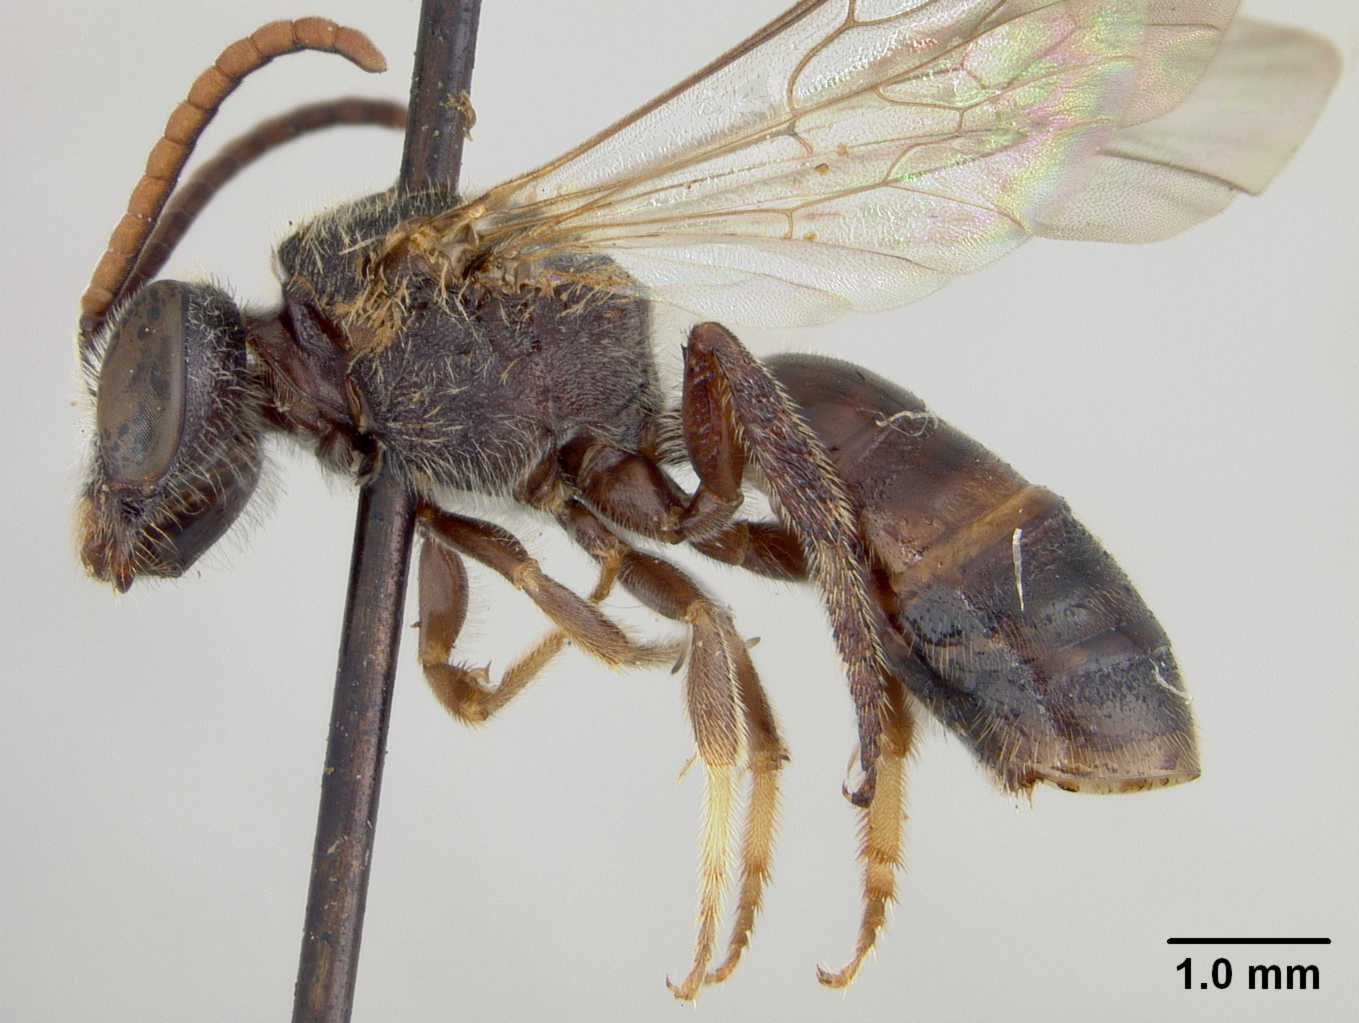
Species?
Halictus emelianoffi
